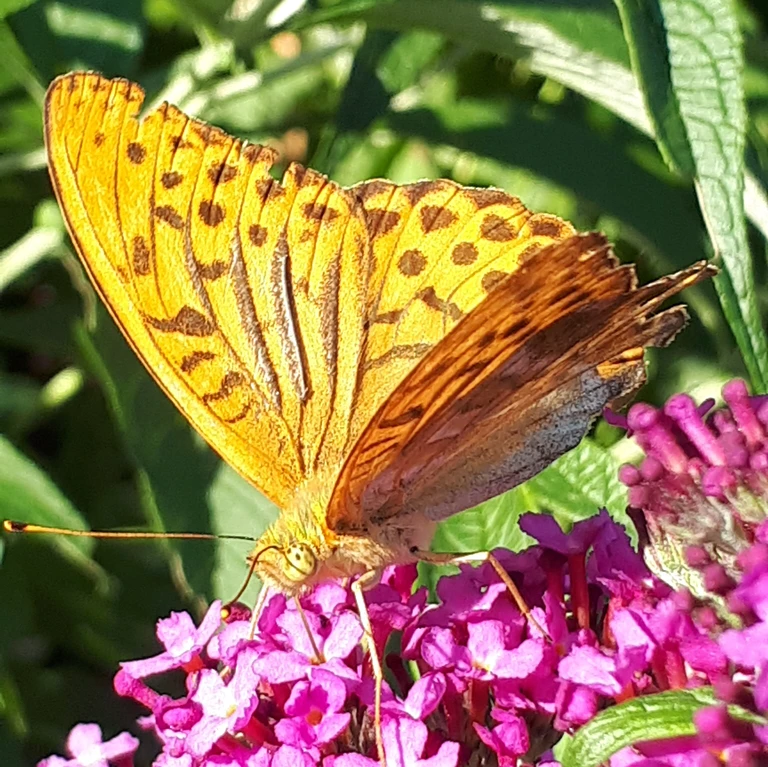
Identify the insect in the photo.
Argynnis paphia
